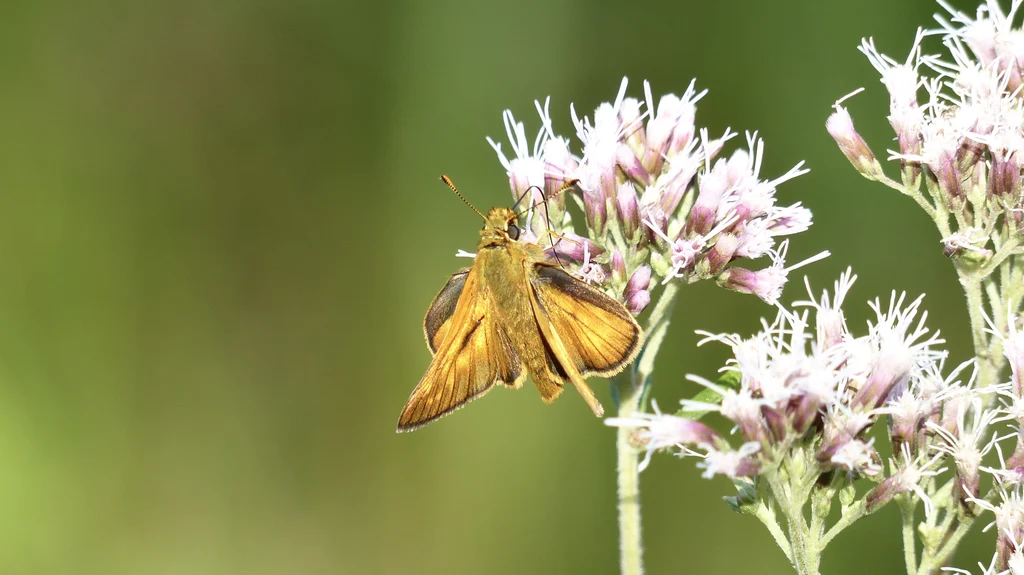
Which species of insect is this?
Ochlodes sylvanus (also Ochlodes venata)
